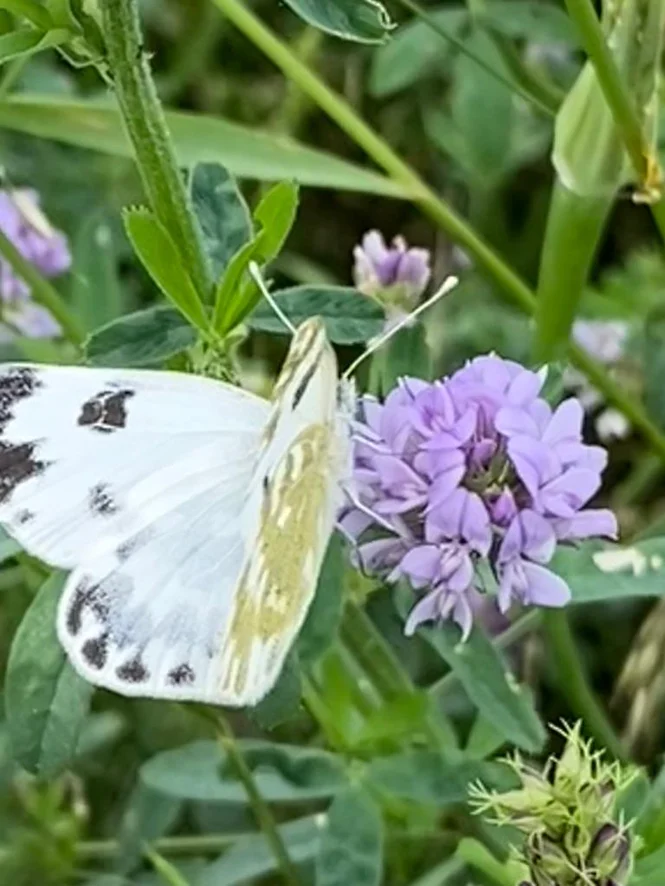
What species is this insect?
Pontia edusa
